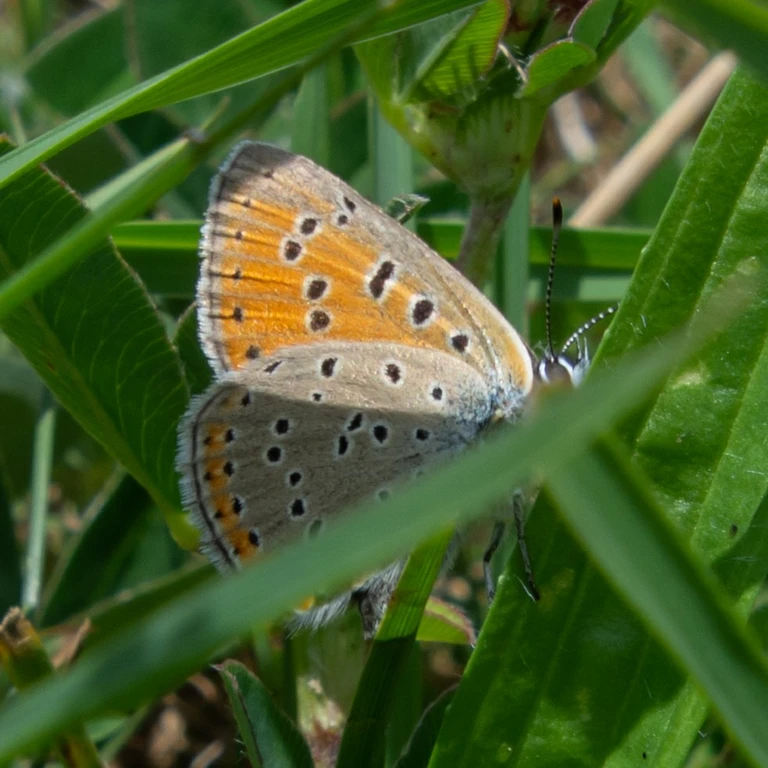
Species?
Lycaena hippothoe (also Palaeochrysophanus hippothoe)
